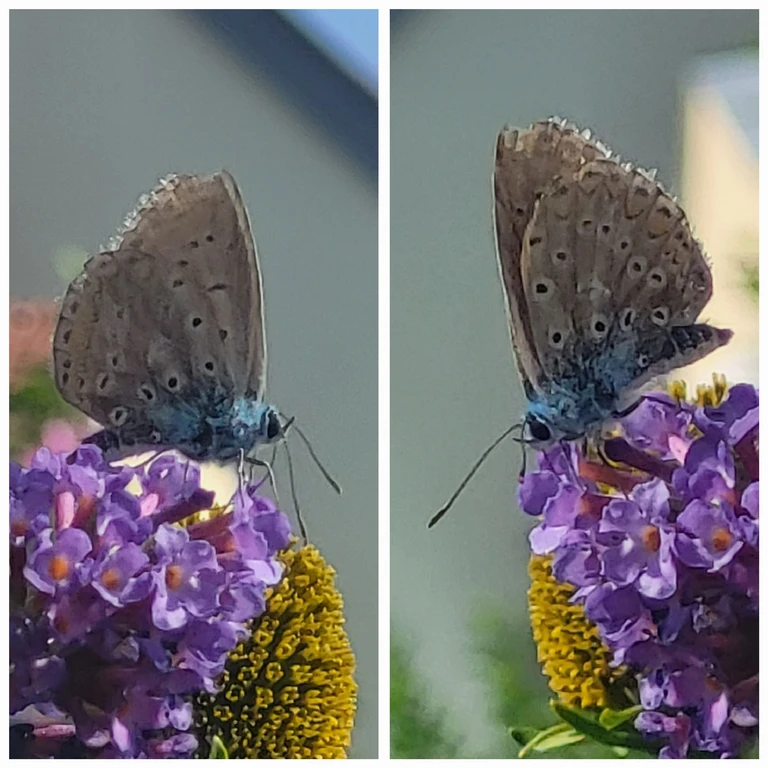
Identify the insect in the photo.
Polyommatus icarus
